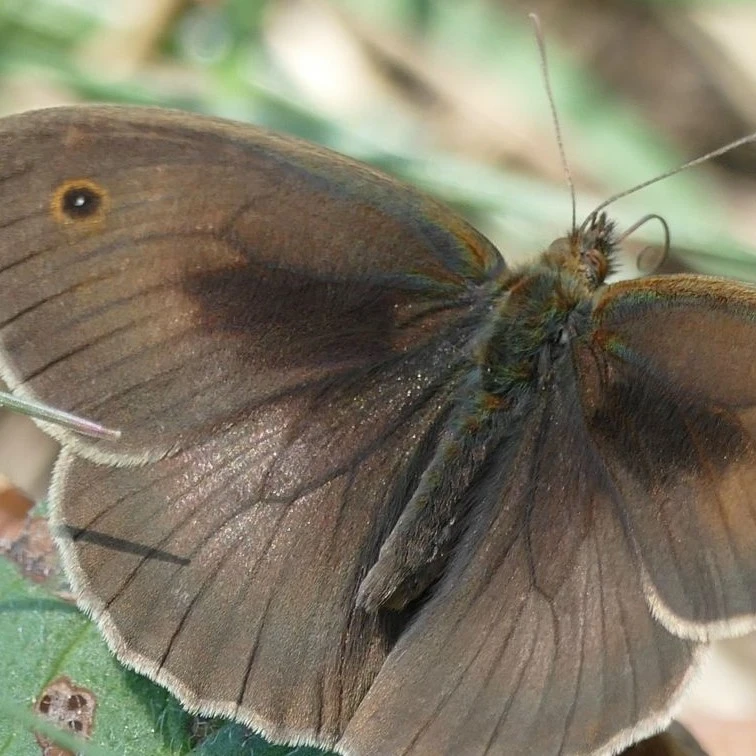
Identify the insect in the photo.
Maniola jurtina
